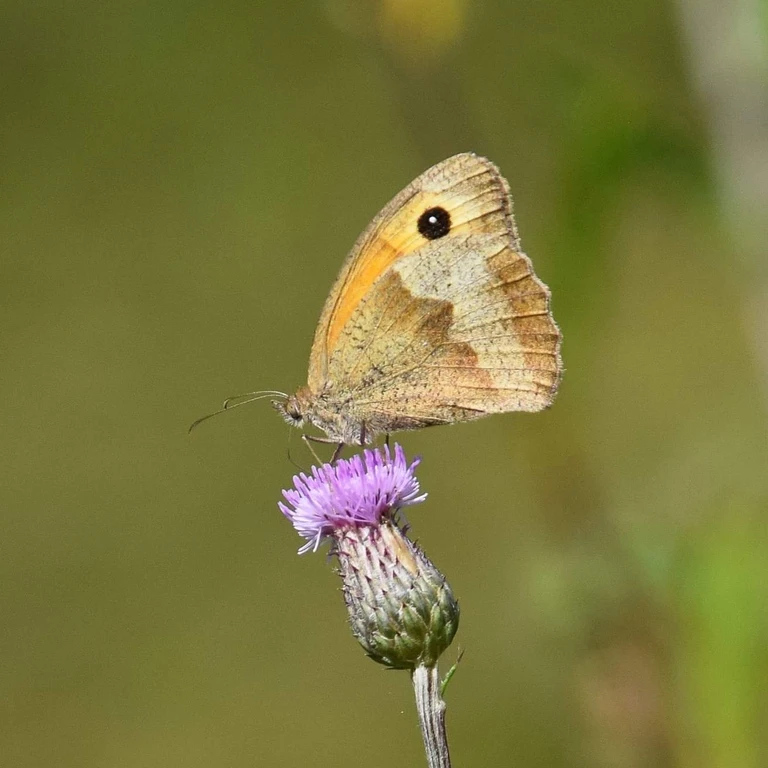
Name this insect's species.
Maniola jurtina
